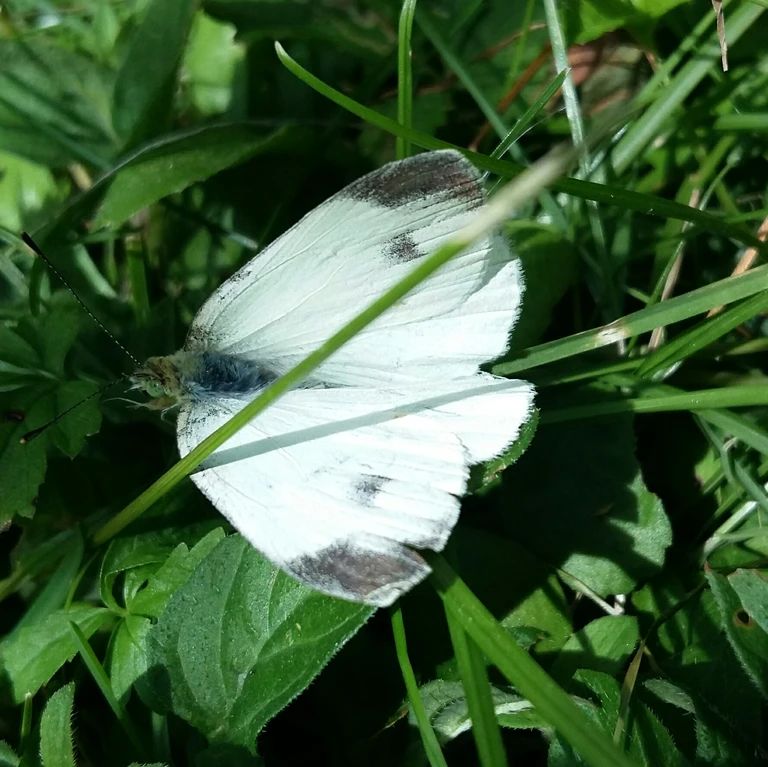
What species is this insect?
Pieris mannii
